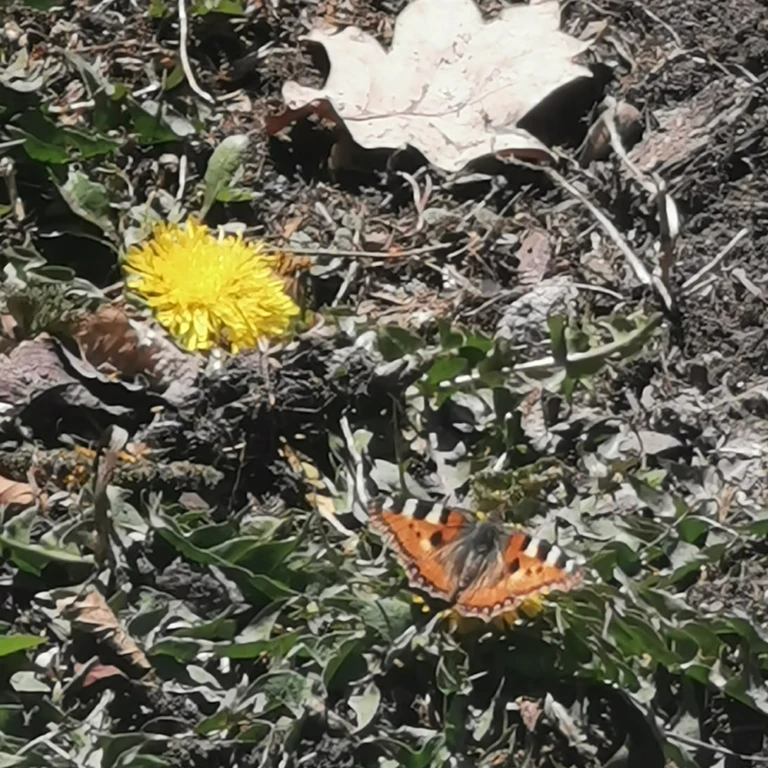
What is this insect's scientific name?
Aglais urticae
